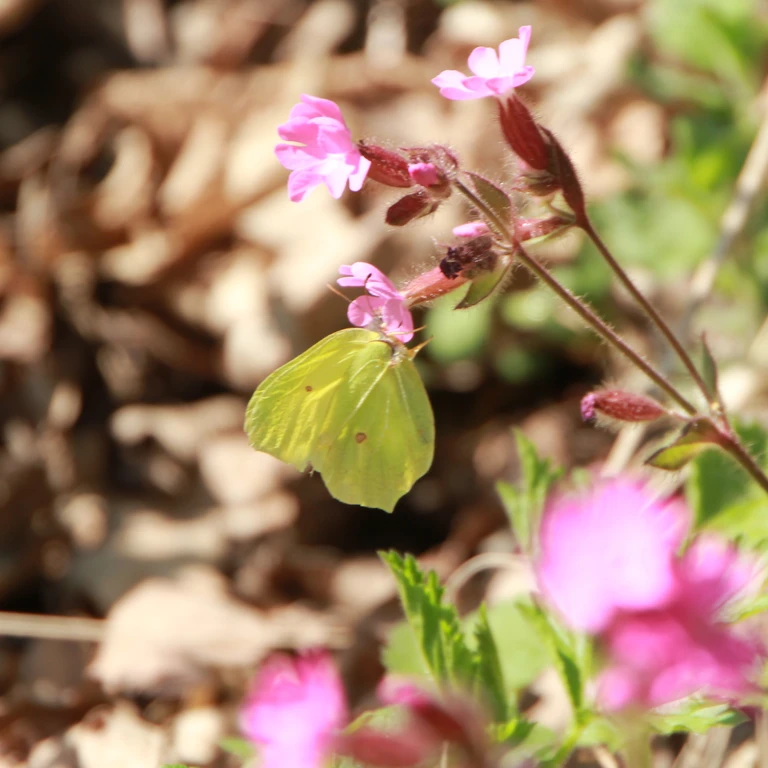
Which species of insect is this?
Gonepteryx rhamni
